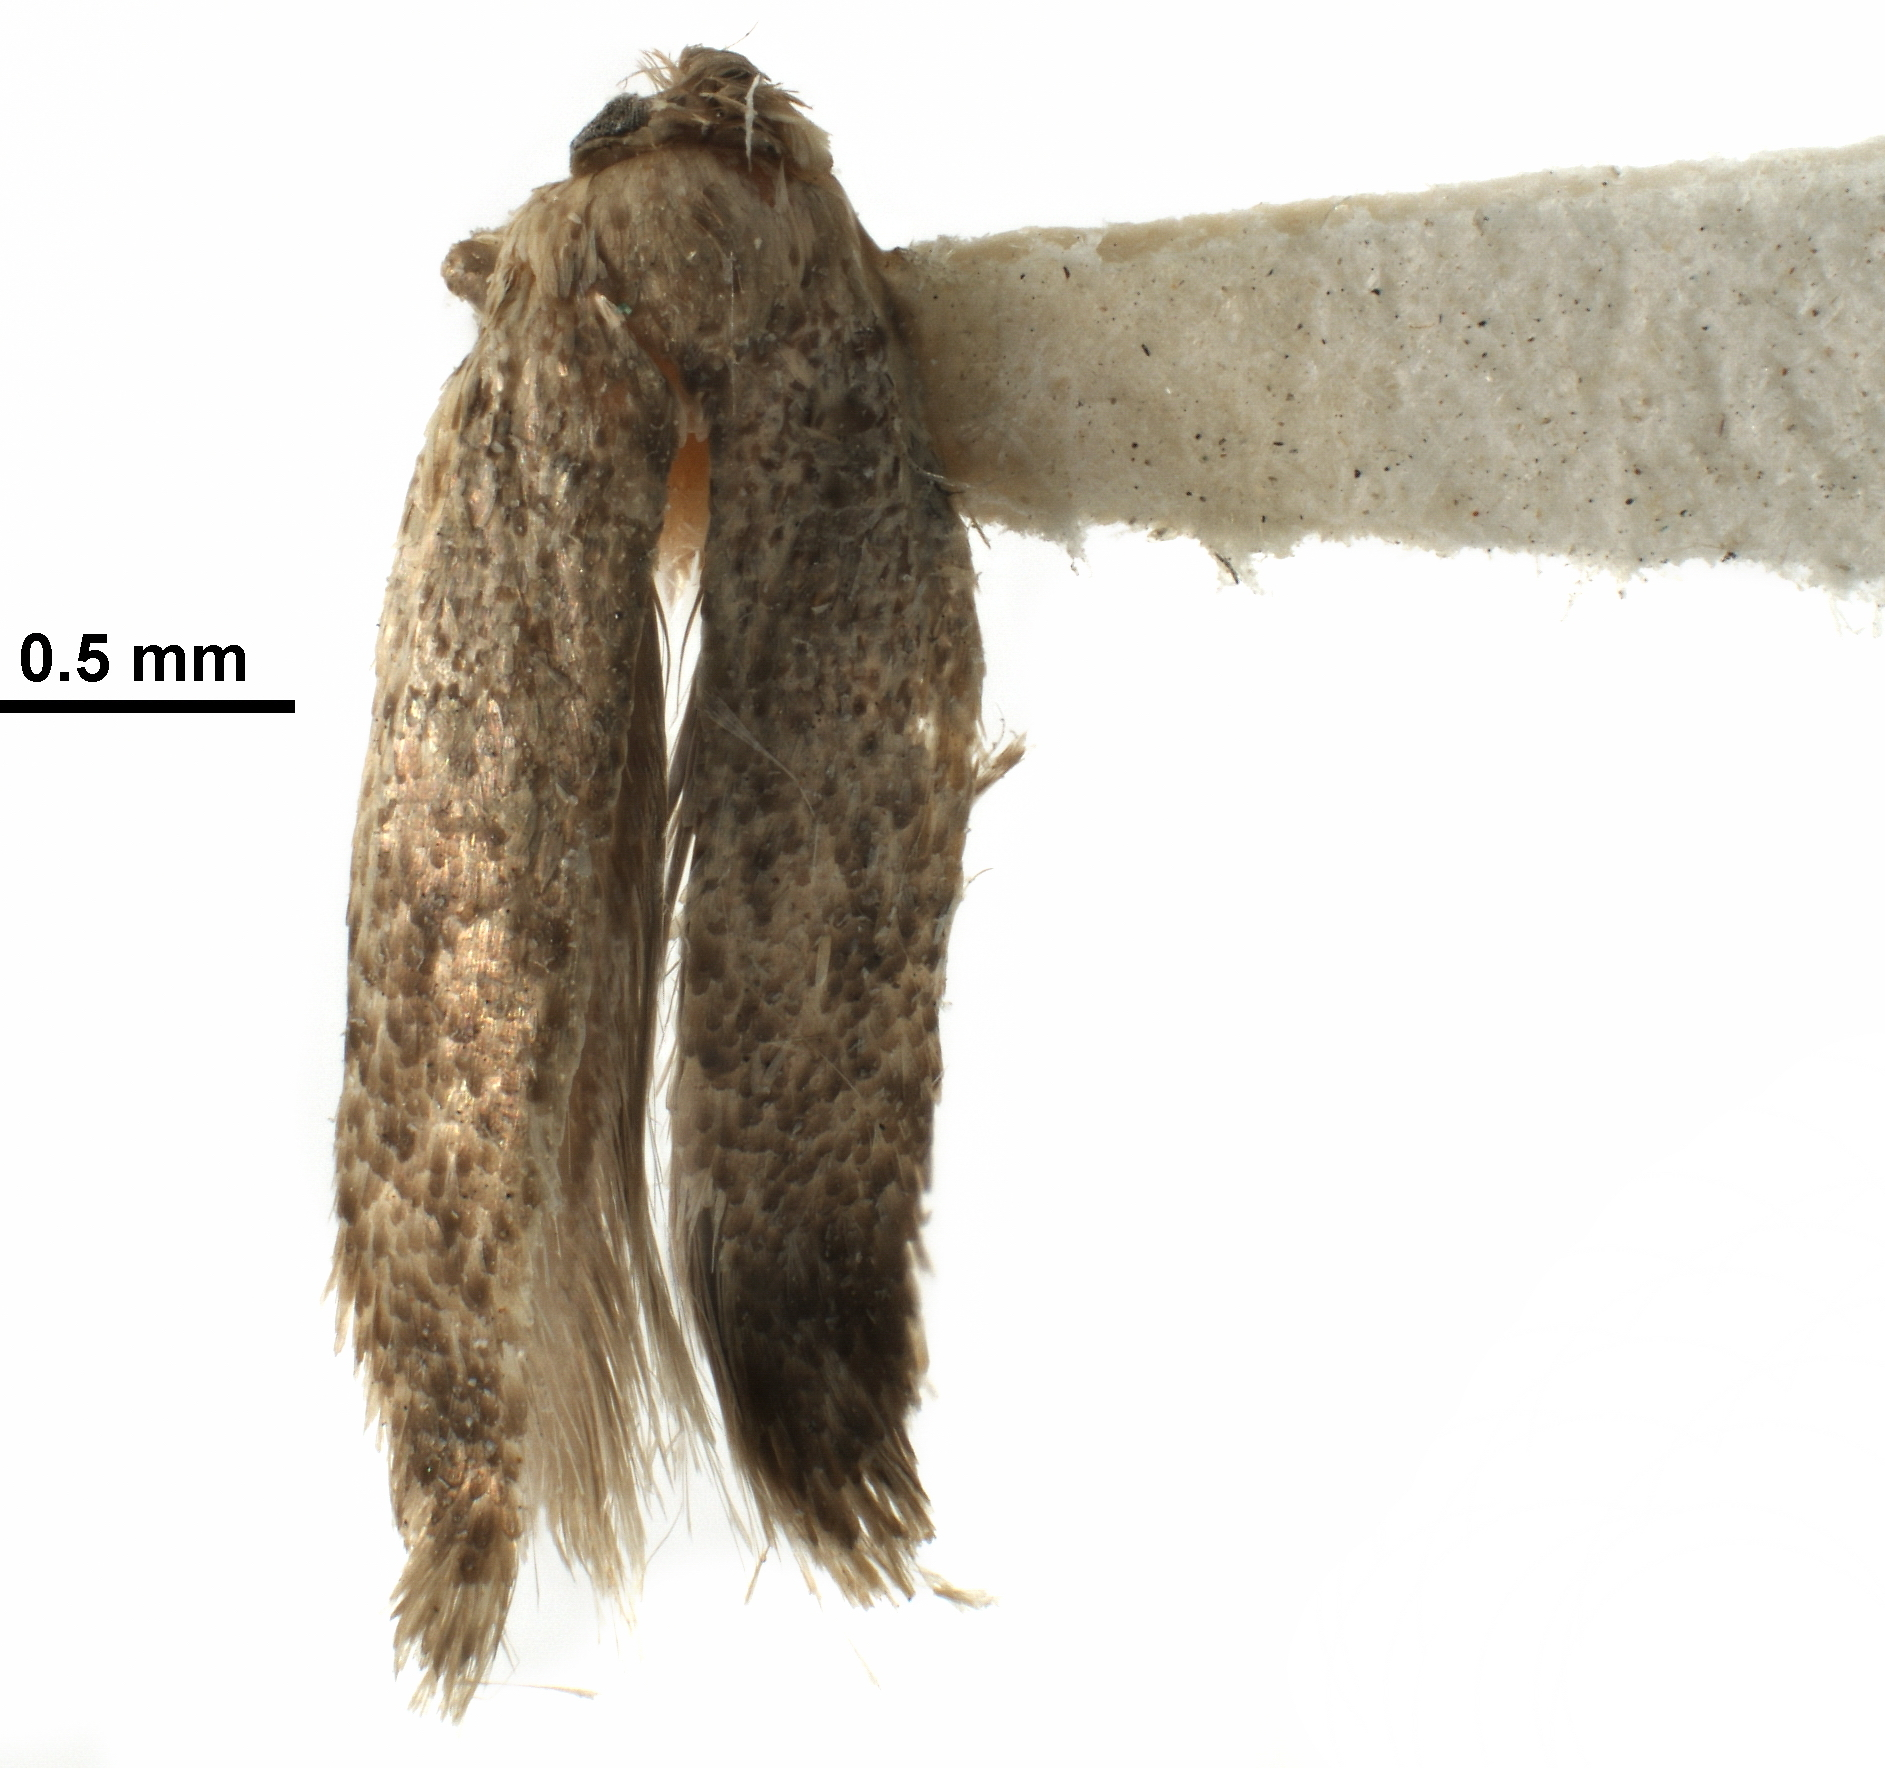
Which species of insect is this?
Zimmermannia grandisella
